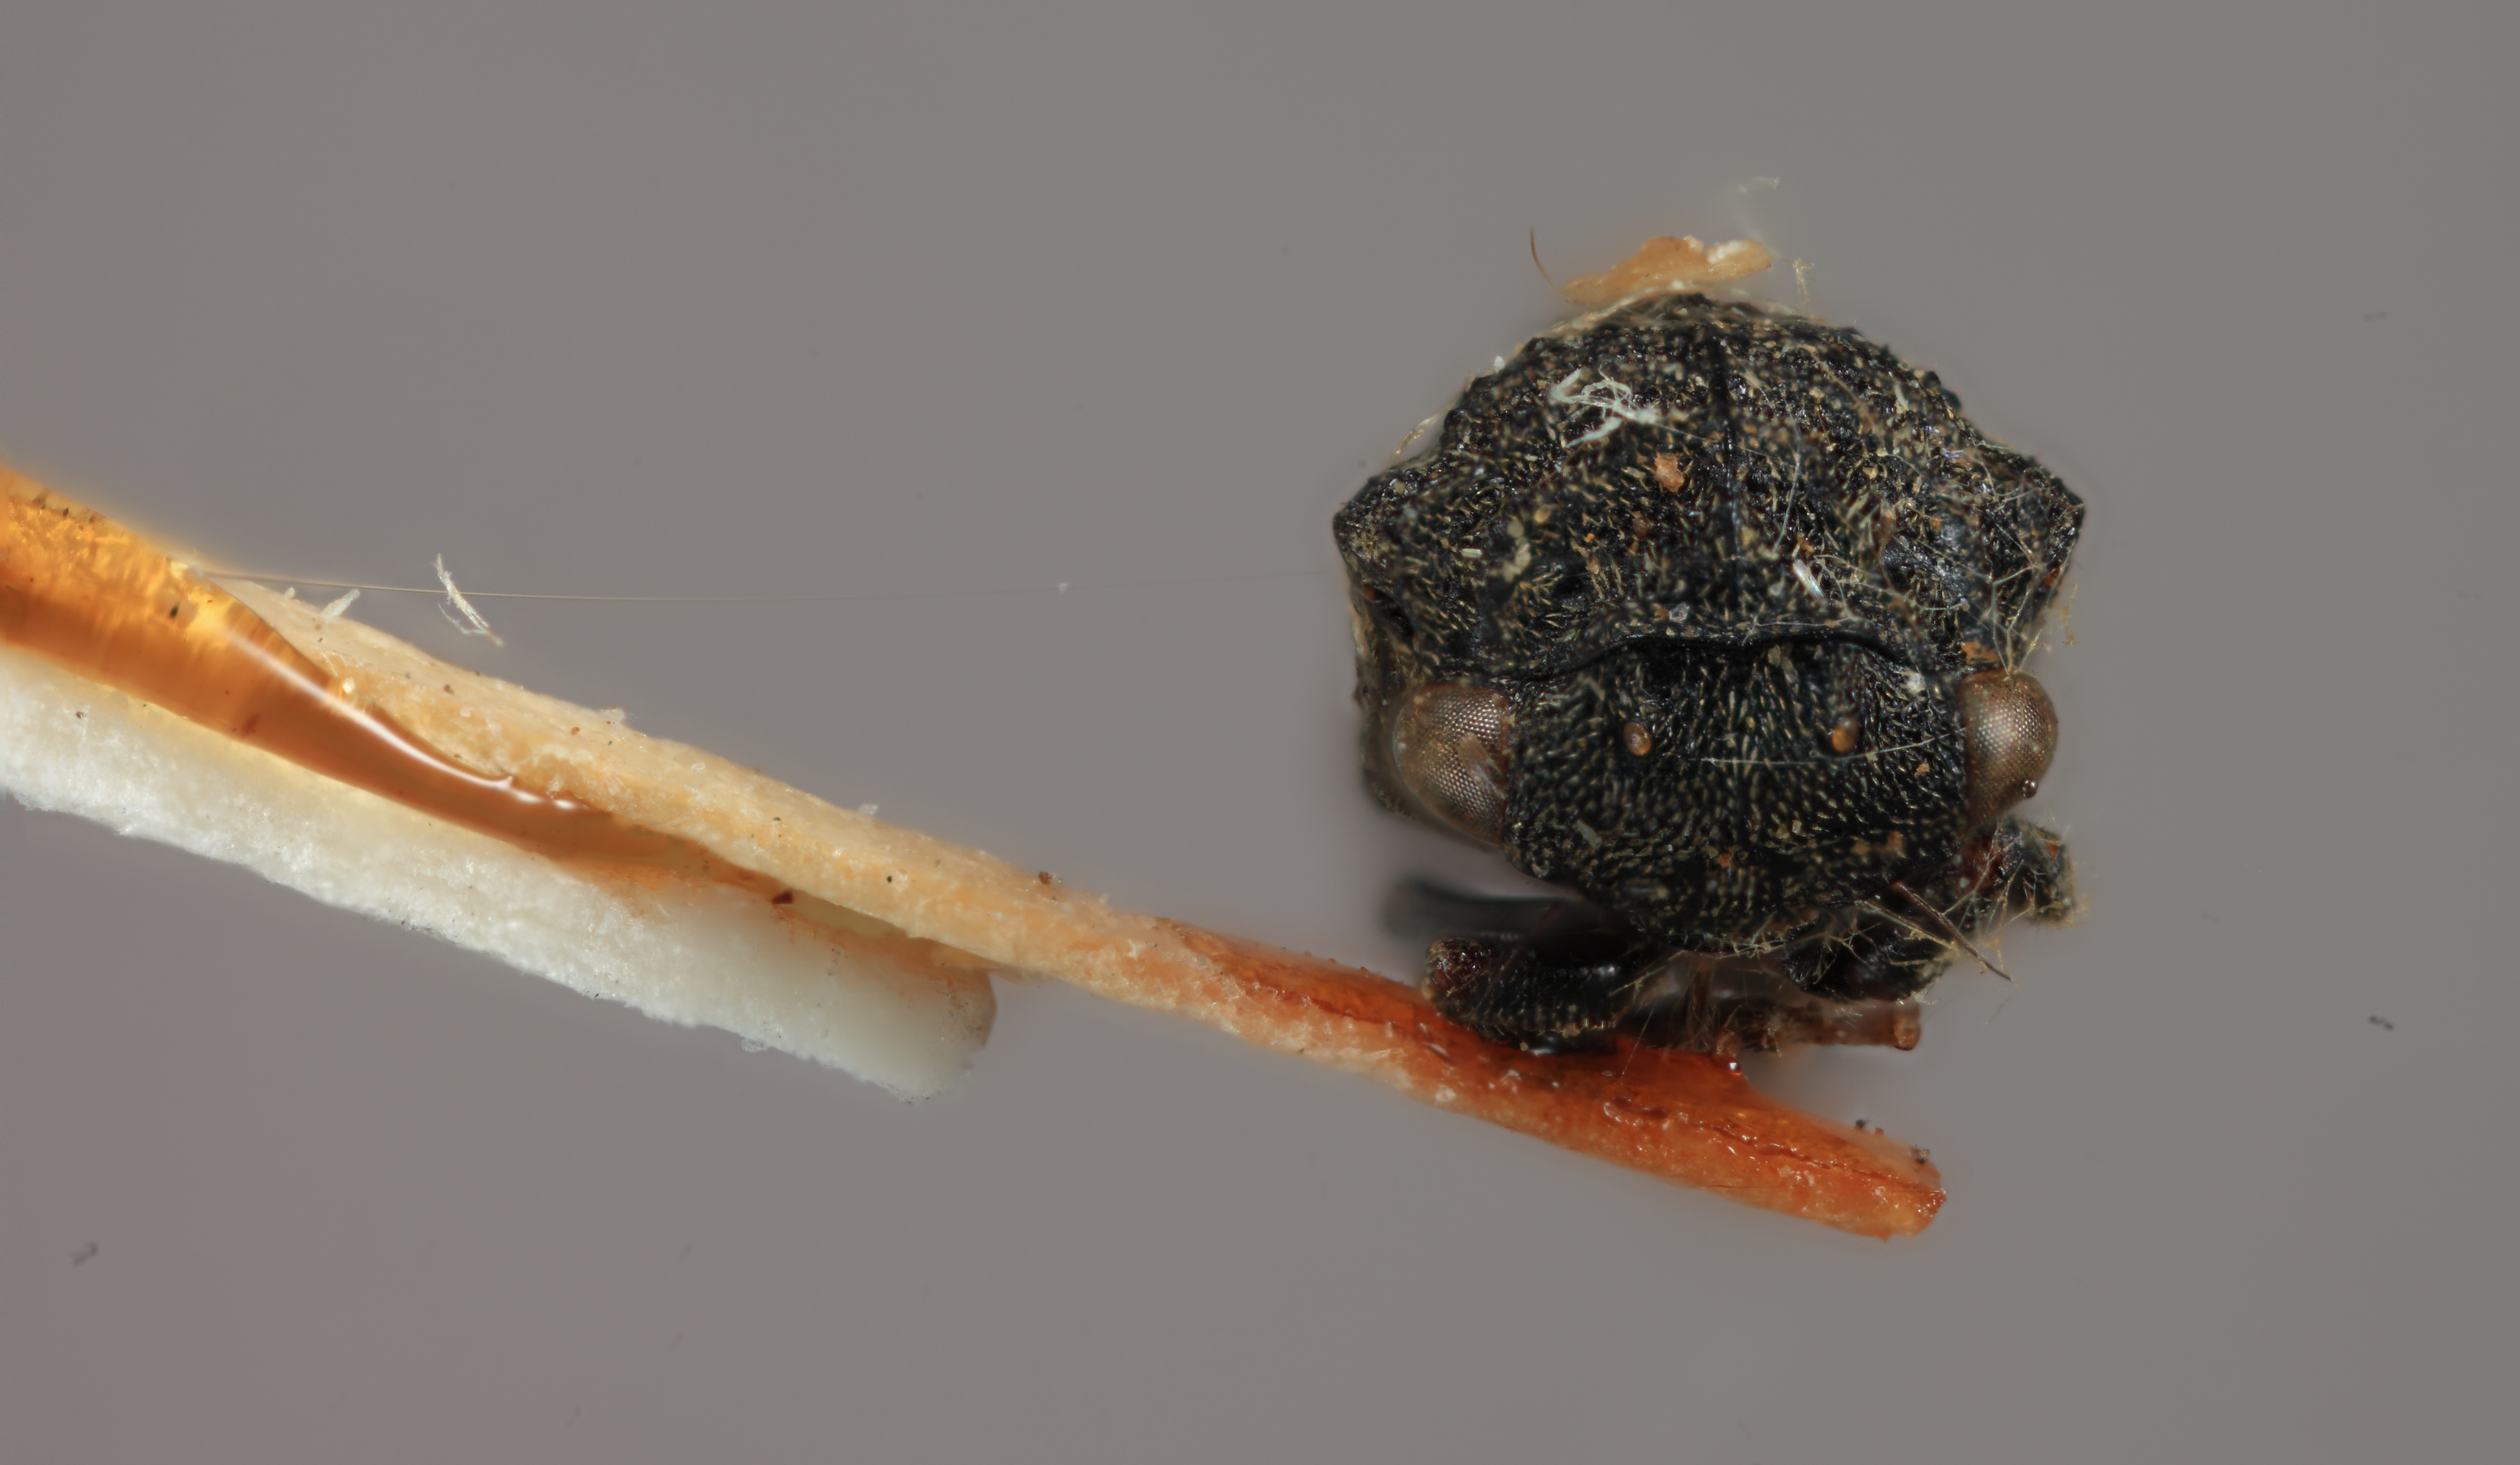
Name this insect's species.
Gargara rugonervosa
